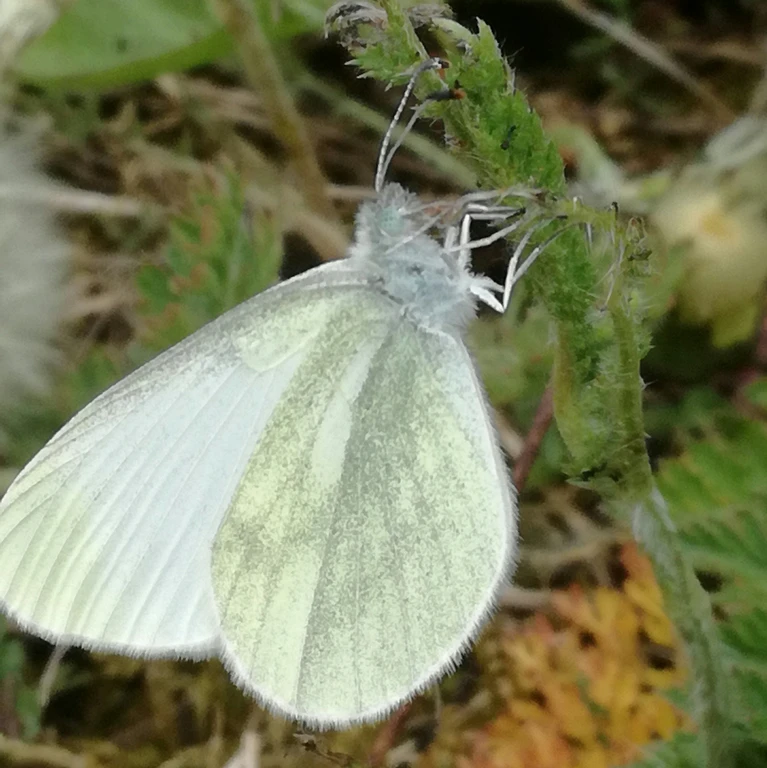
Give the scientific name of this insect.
Leptidea sinapis/juvernica
